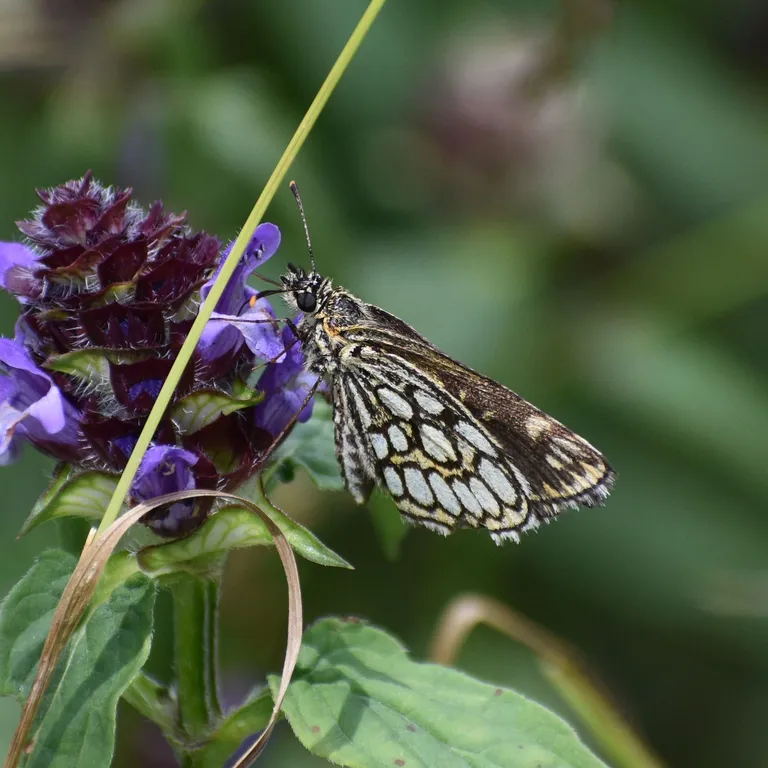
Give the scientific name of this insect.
Heteropterus morpheus
